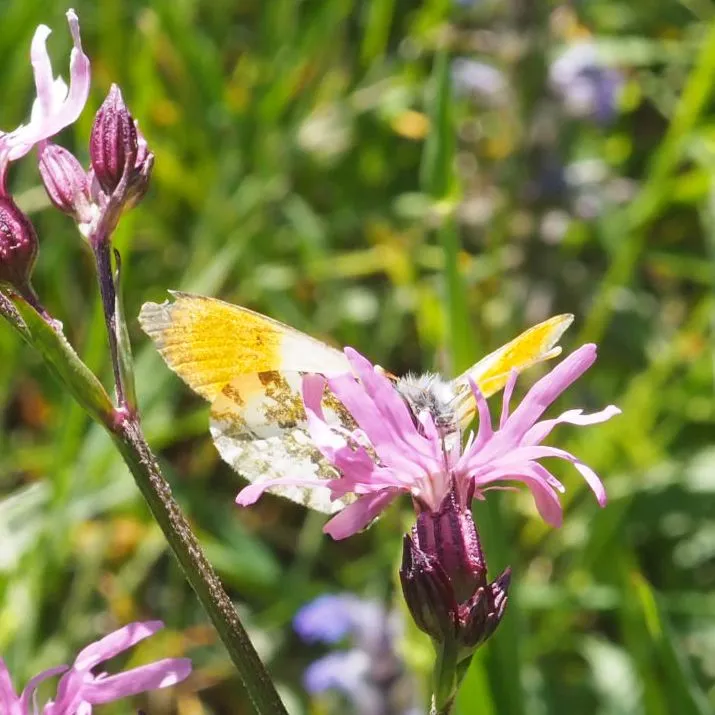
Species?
Anthocharis cardamines
